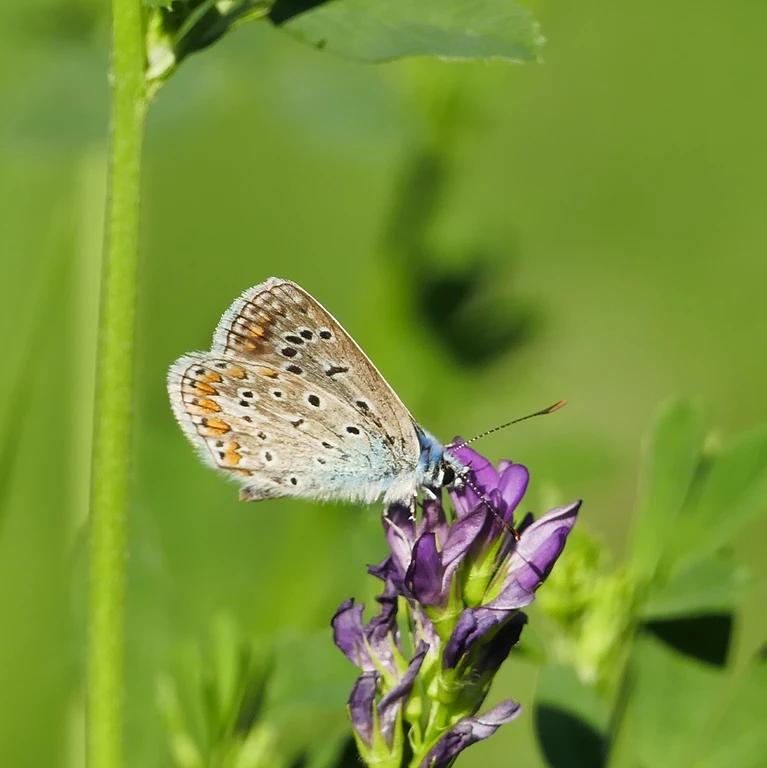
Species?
Polyommatus icarus
